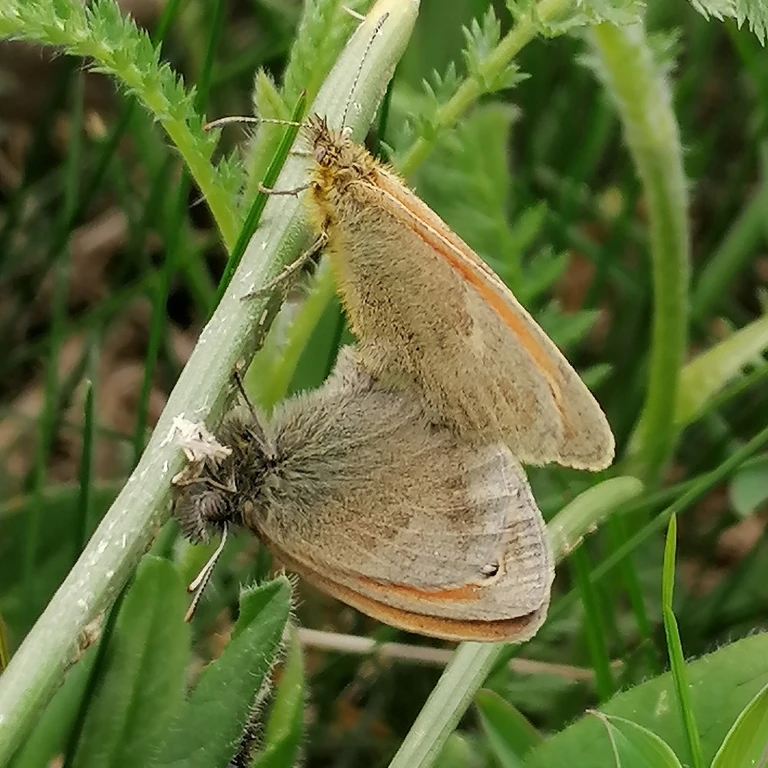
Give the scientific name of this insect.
Coenonympha pamphilus
